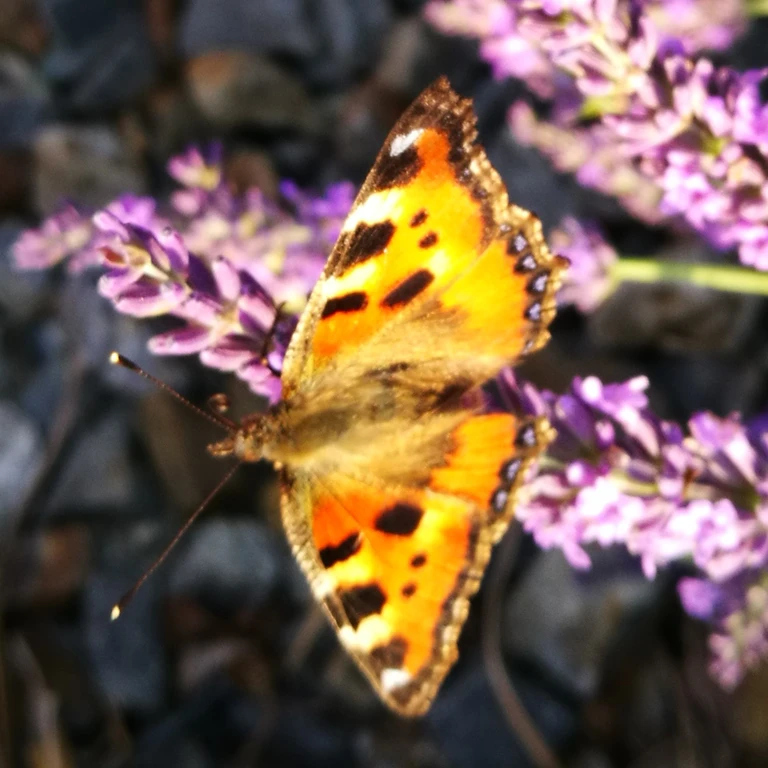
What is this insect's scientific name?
Aglais urticae
